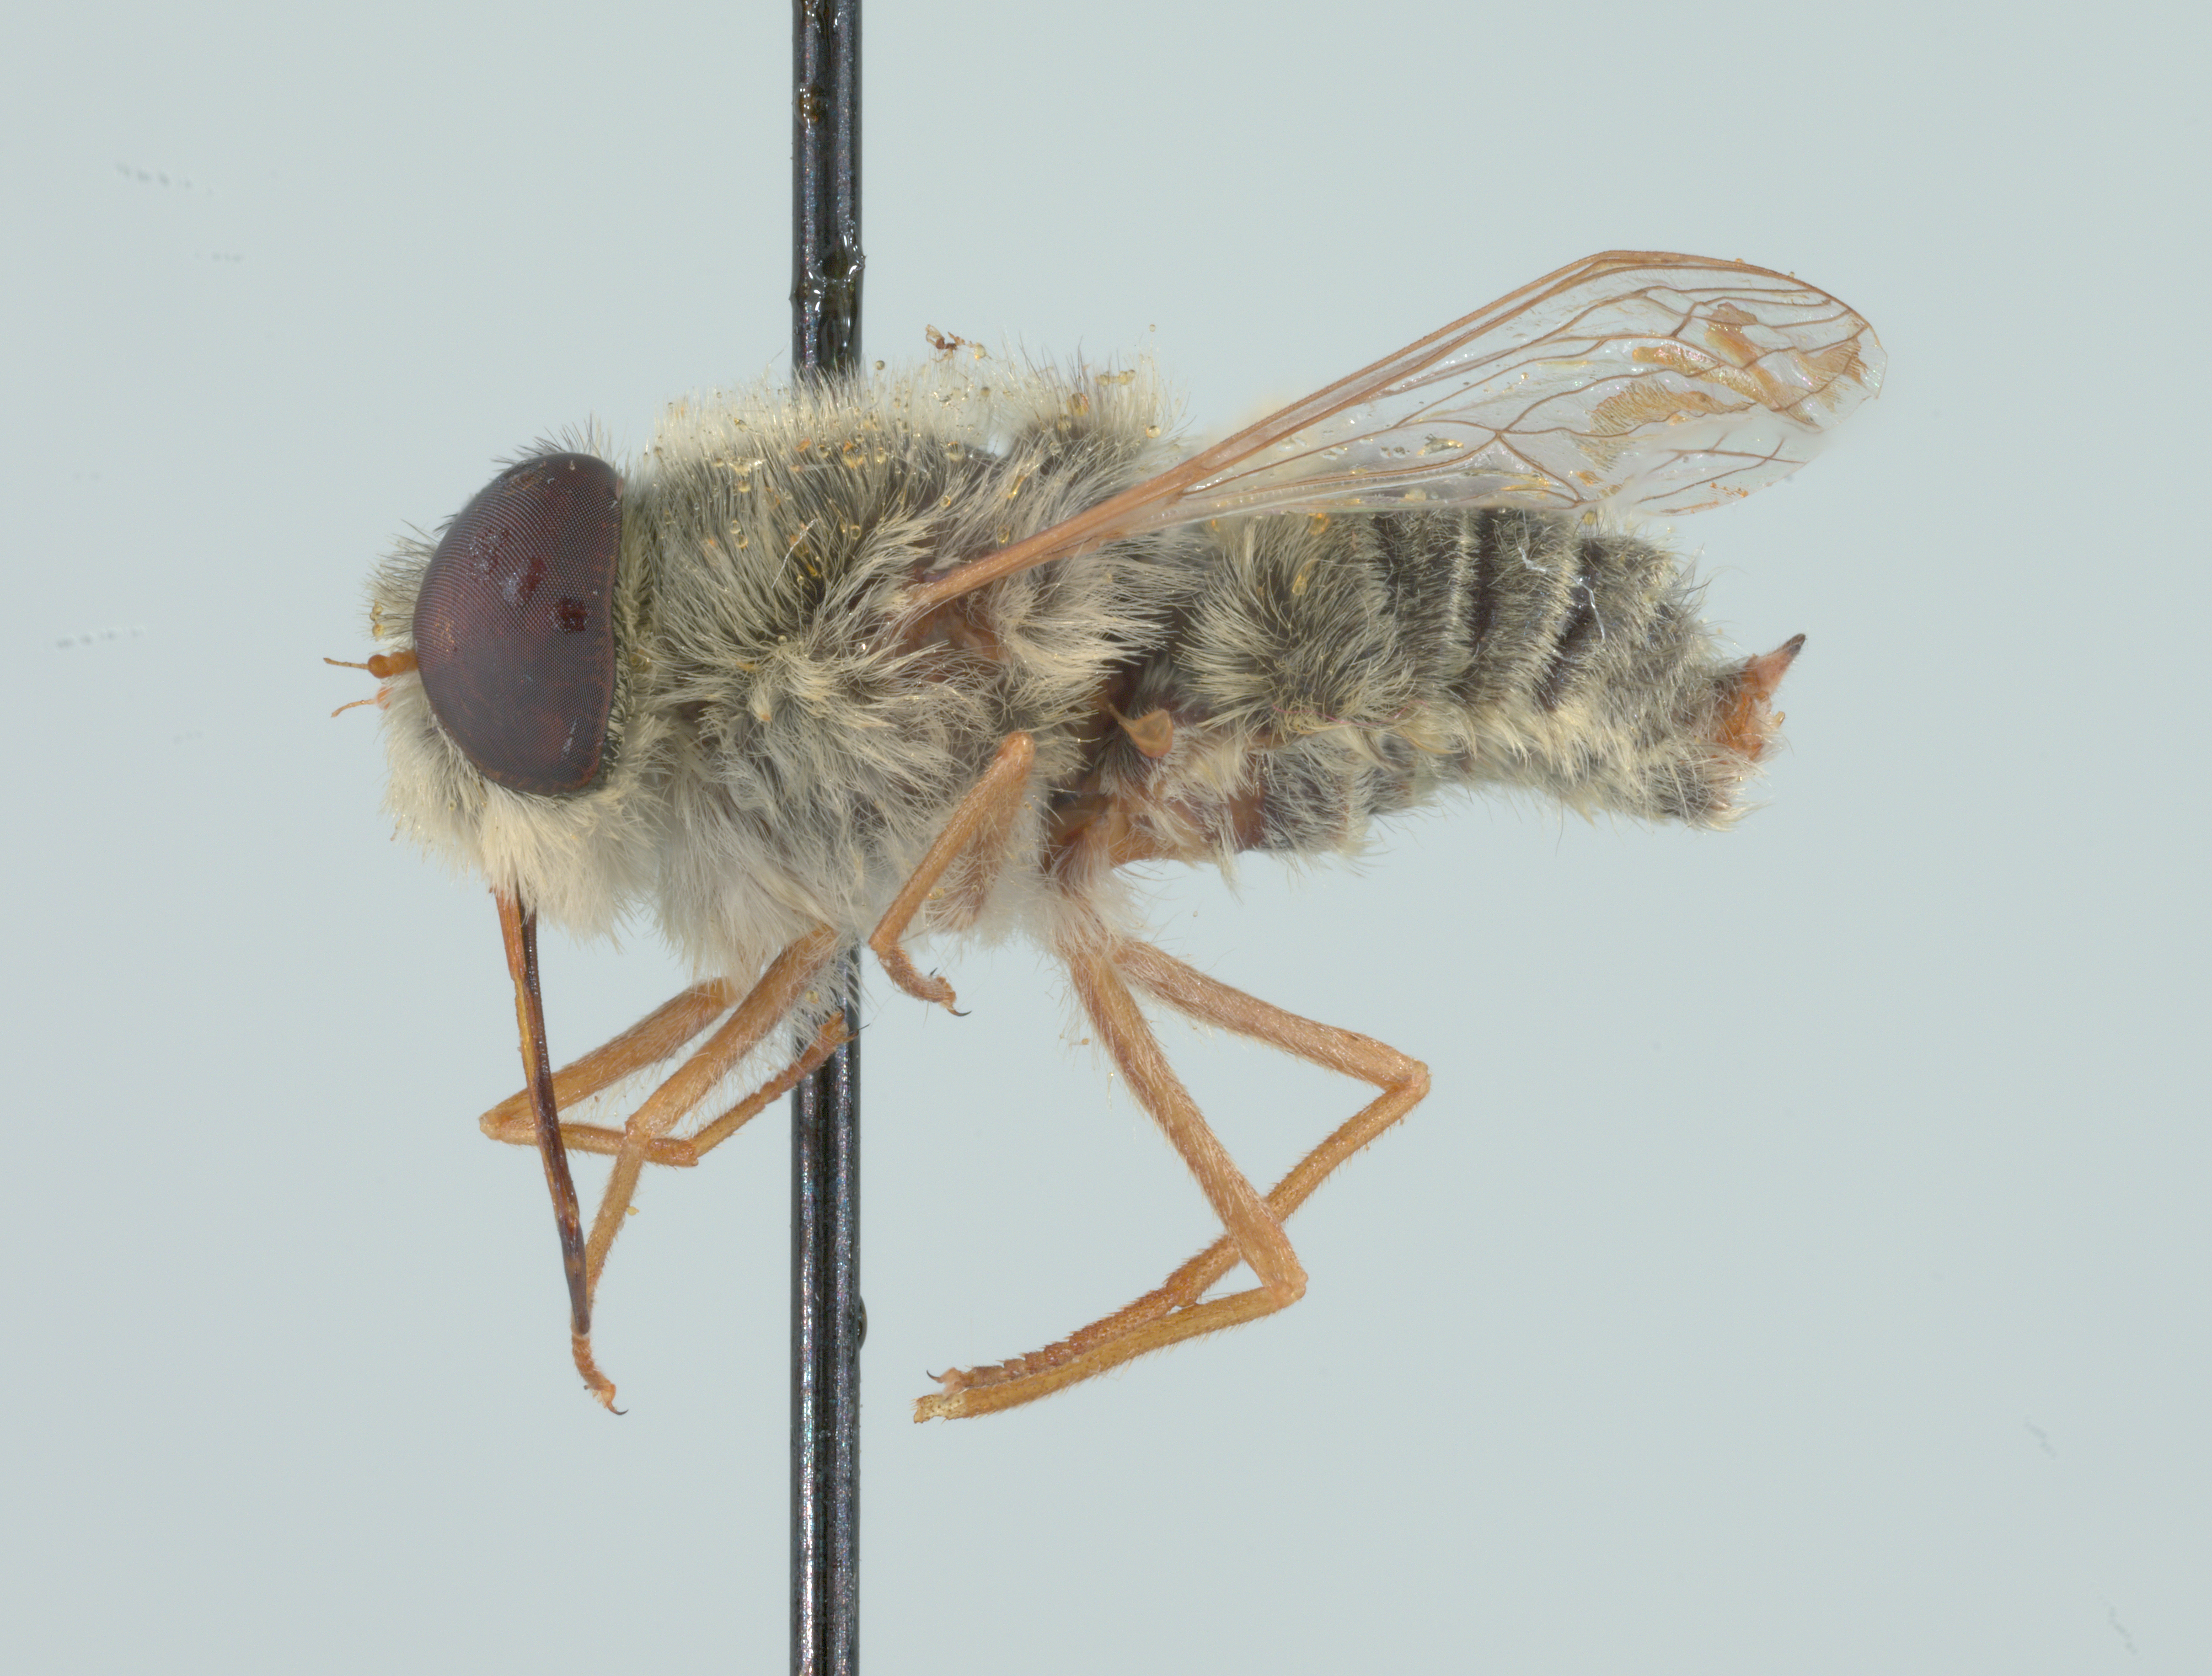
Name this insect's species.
Neorhynchocephalus sackenii
